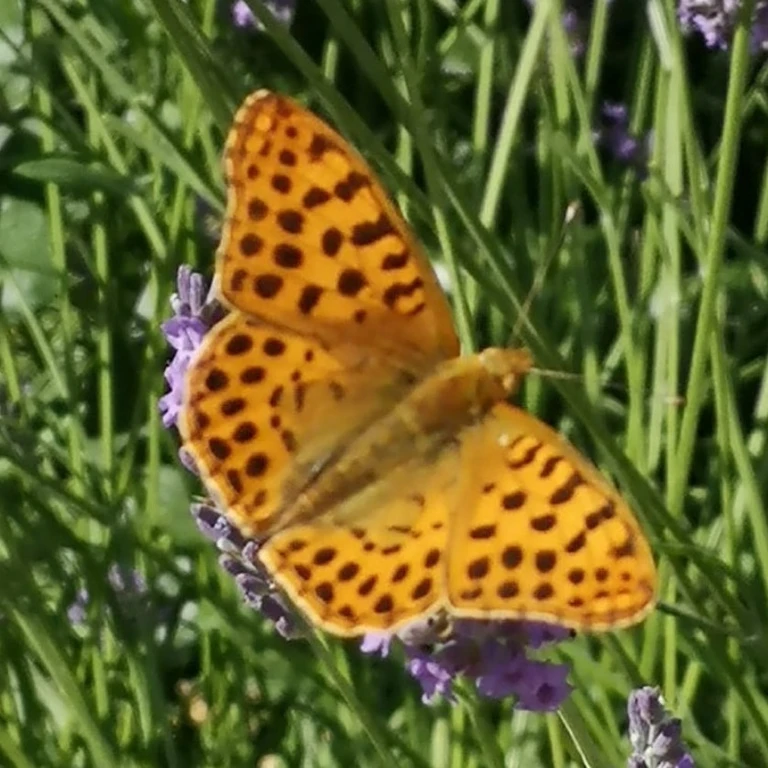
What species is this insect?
Issoria lathonia
